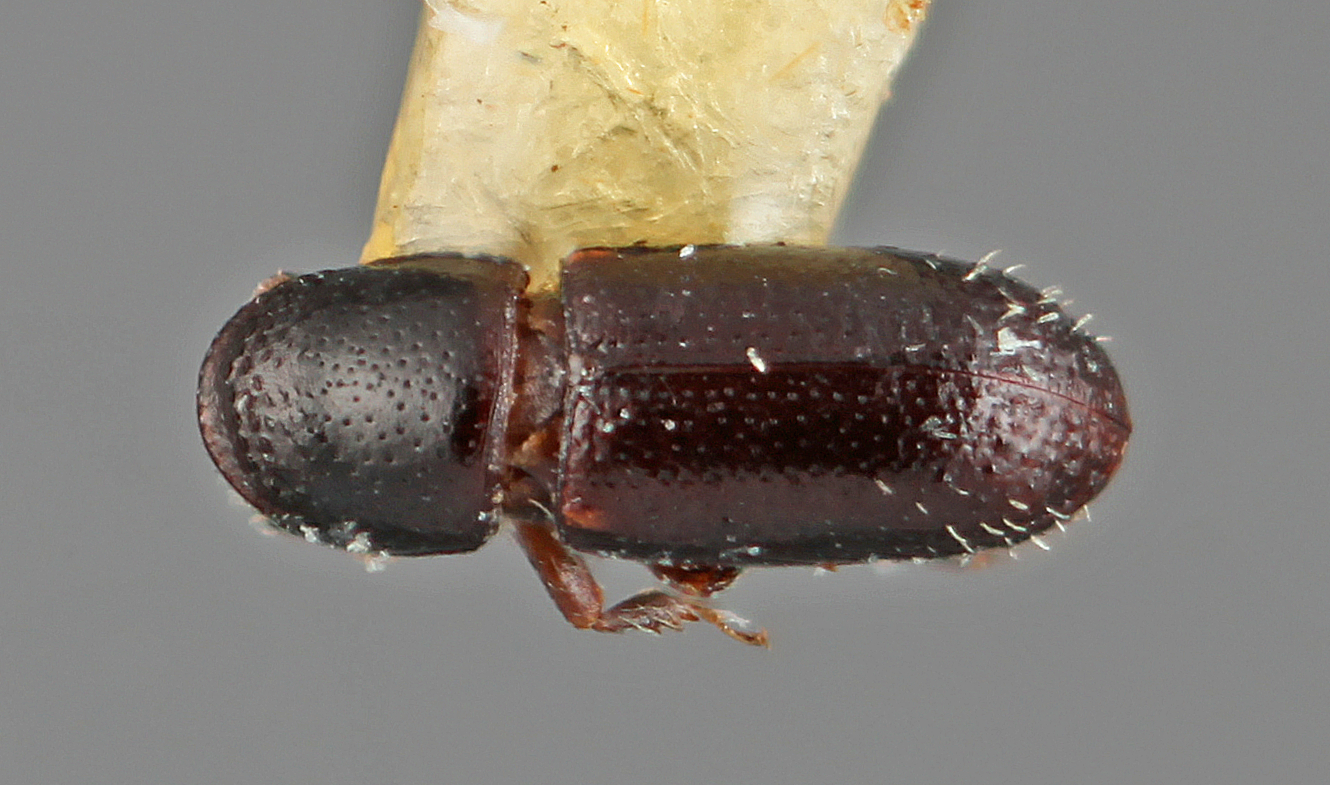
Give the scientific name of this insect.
Eidophelus atomus
